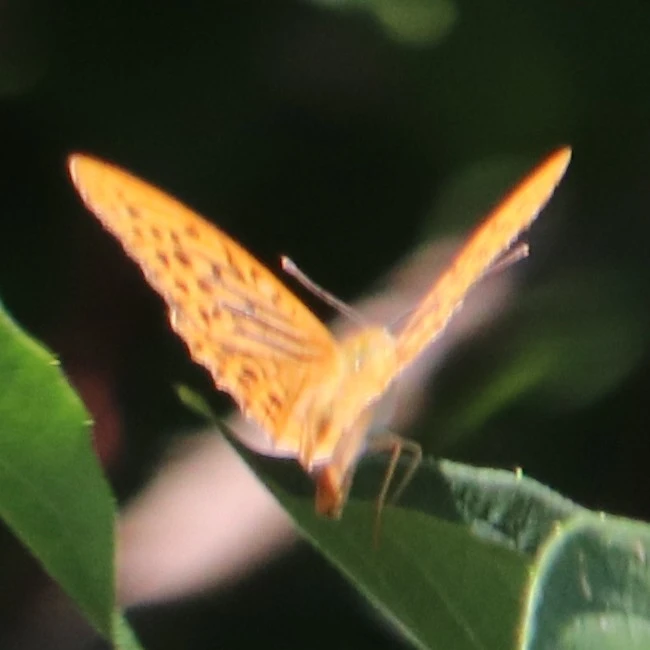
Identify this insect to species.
Argynnis paphia
